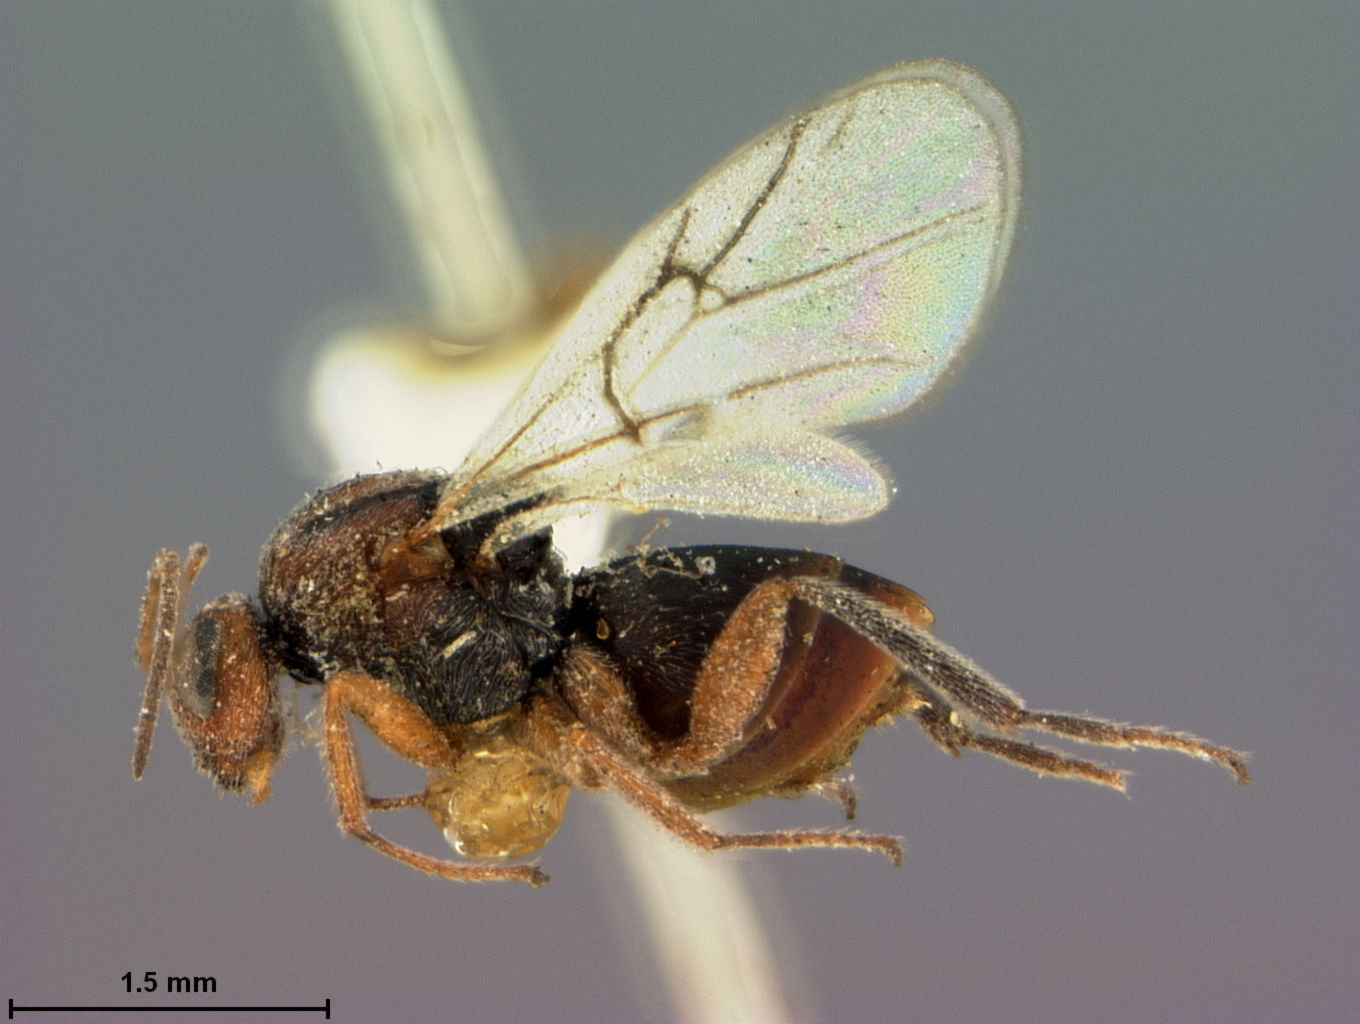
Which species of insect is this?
Andricus aciculatus
